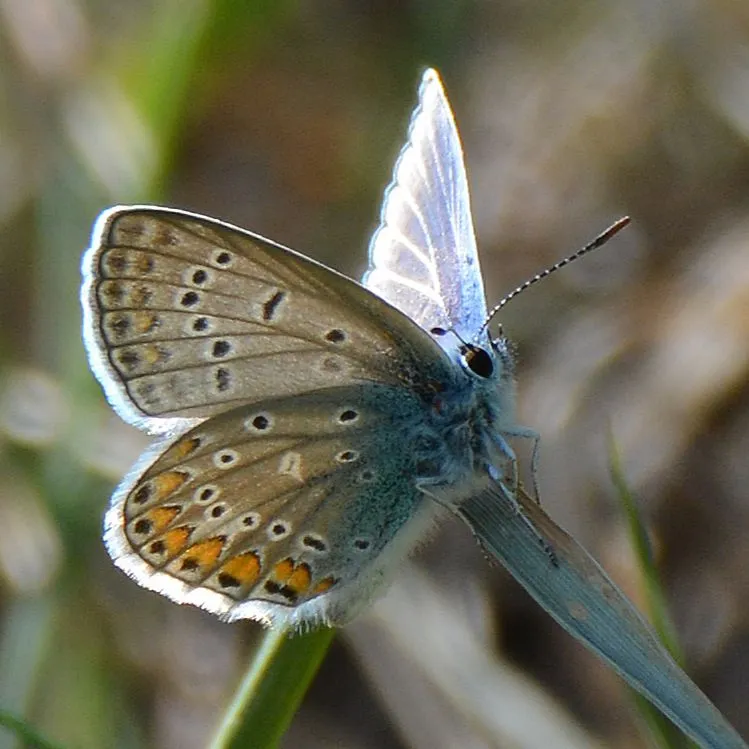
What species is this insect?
Polyommatus icarus
